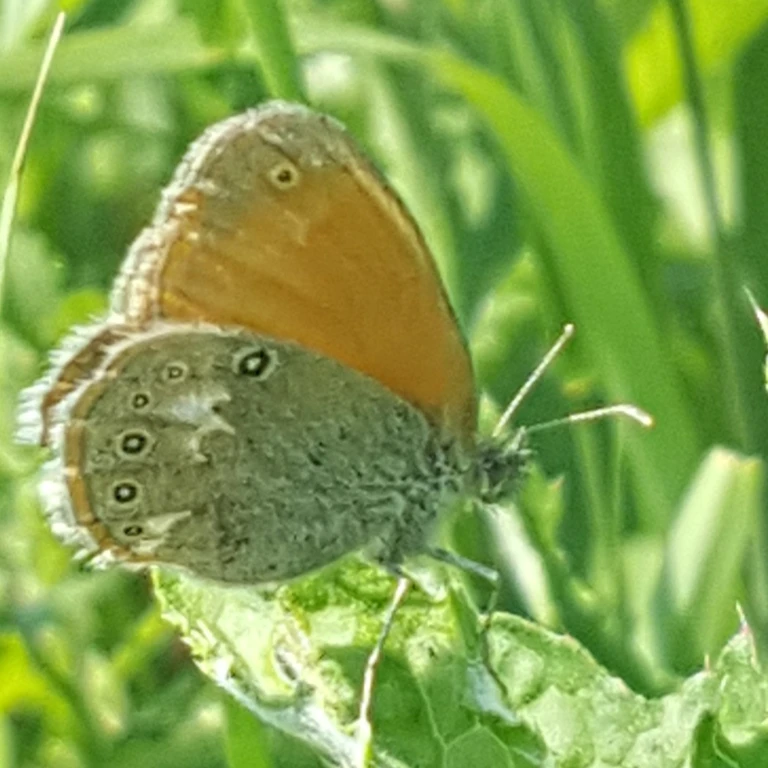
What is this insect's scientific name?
Coenonympha glycerion (also Coenonympha iphis)
